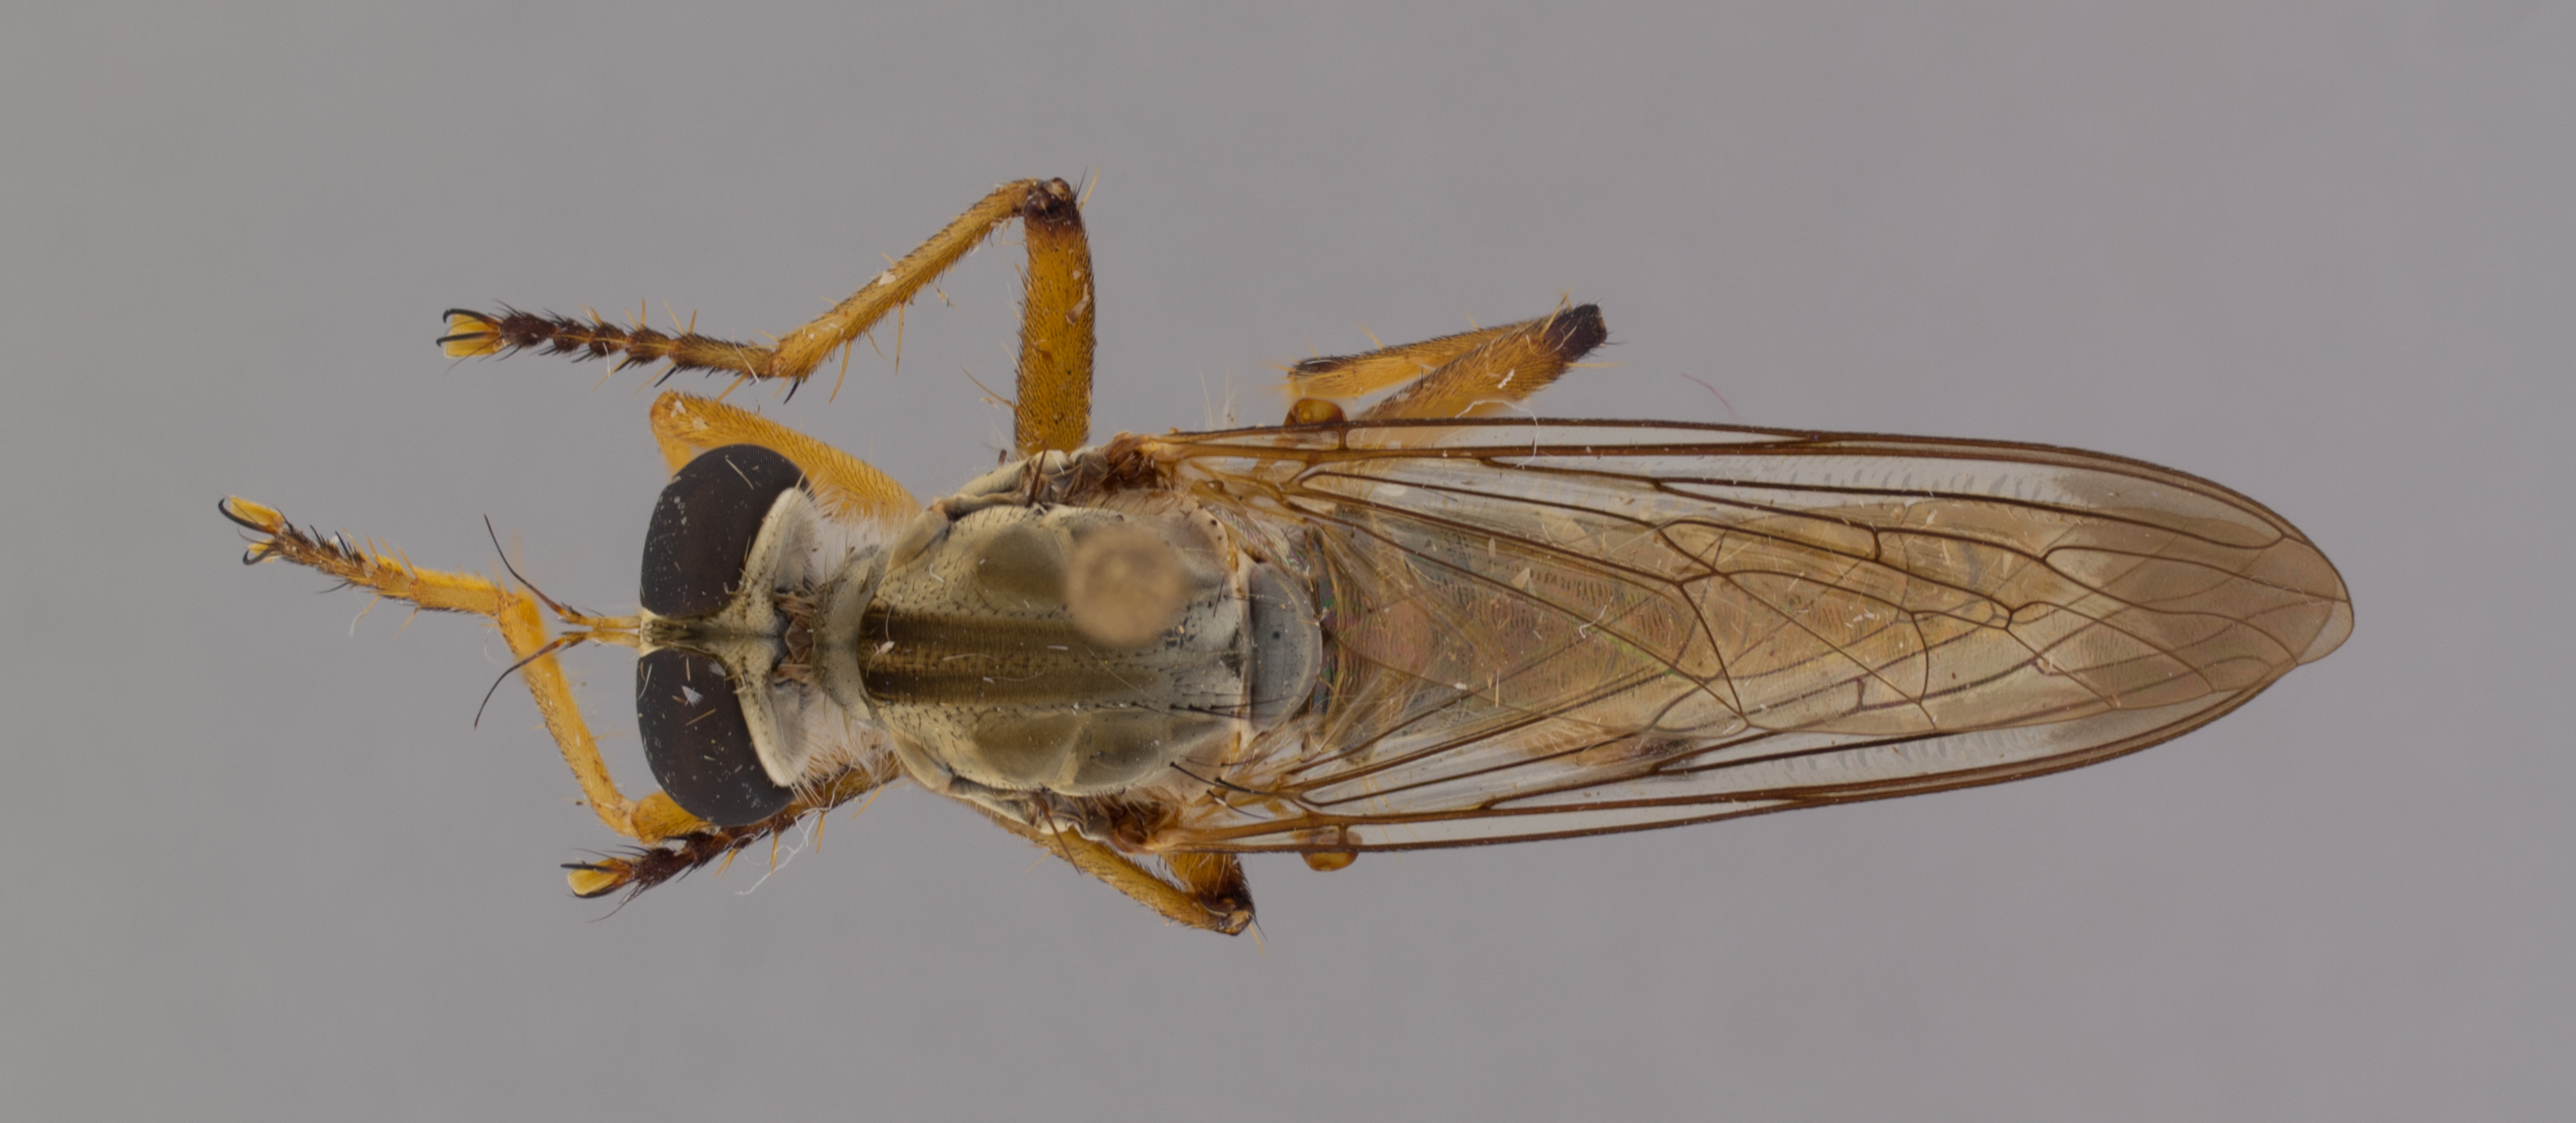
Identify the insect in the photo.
Orophotus pilosus
